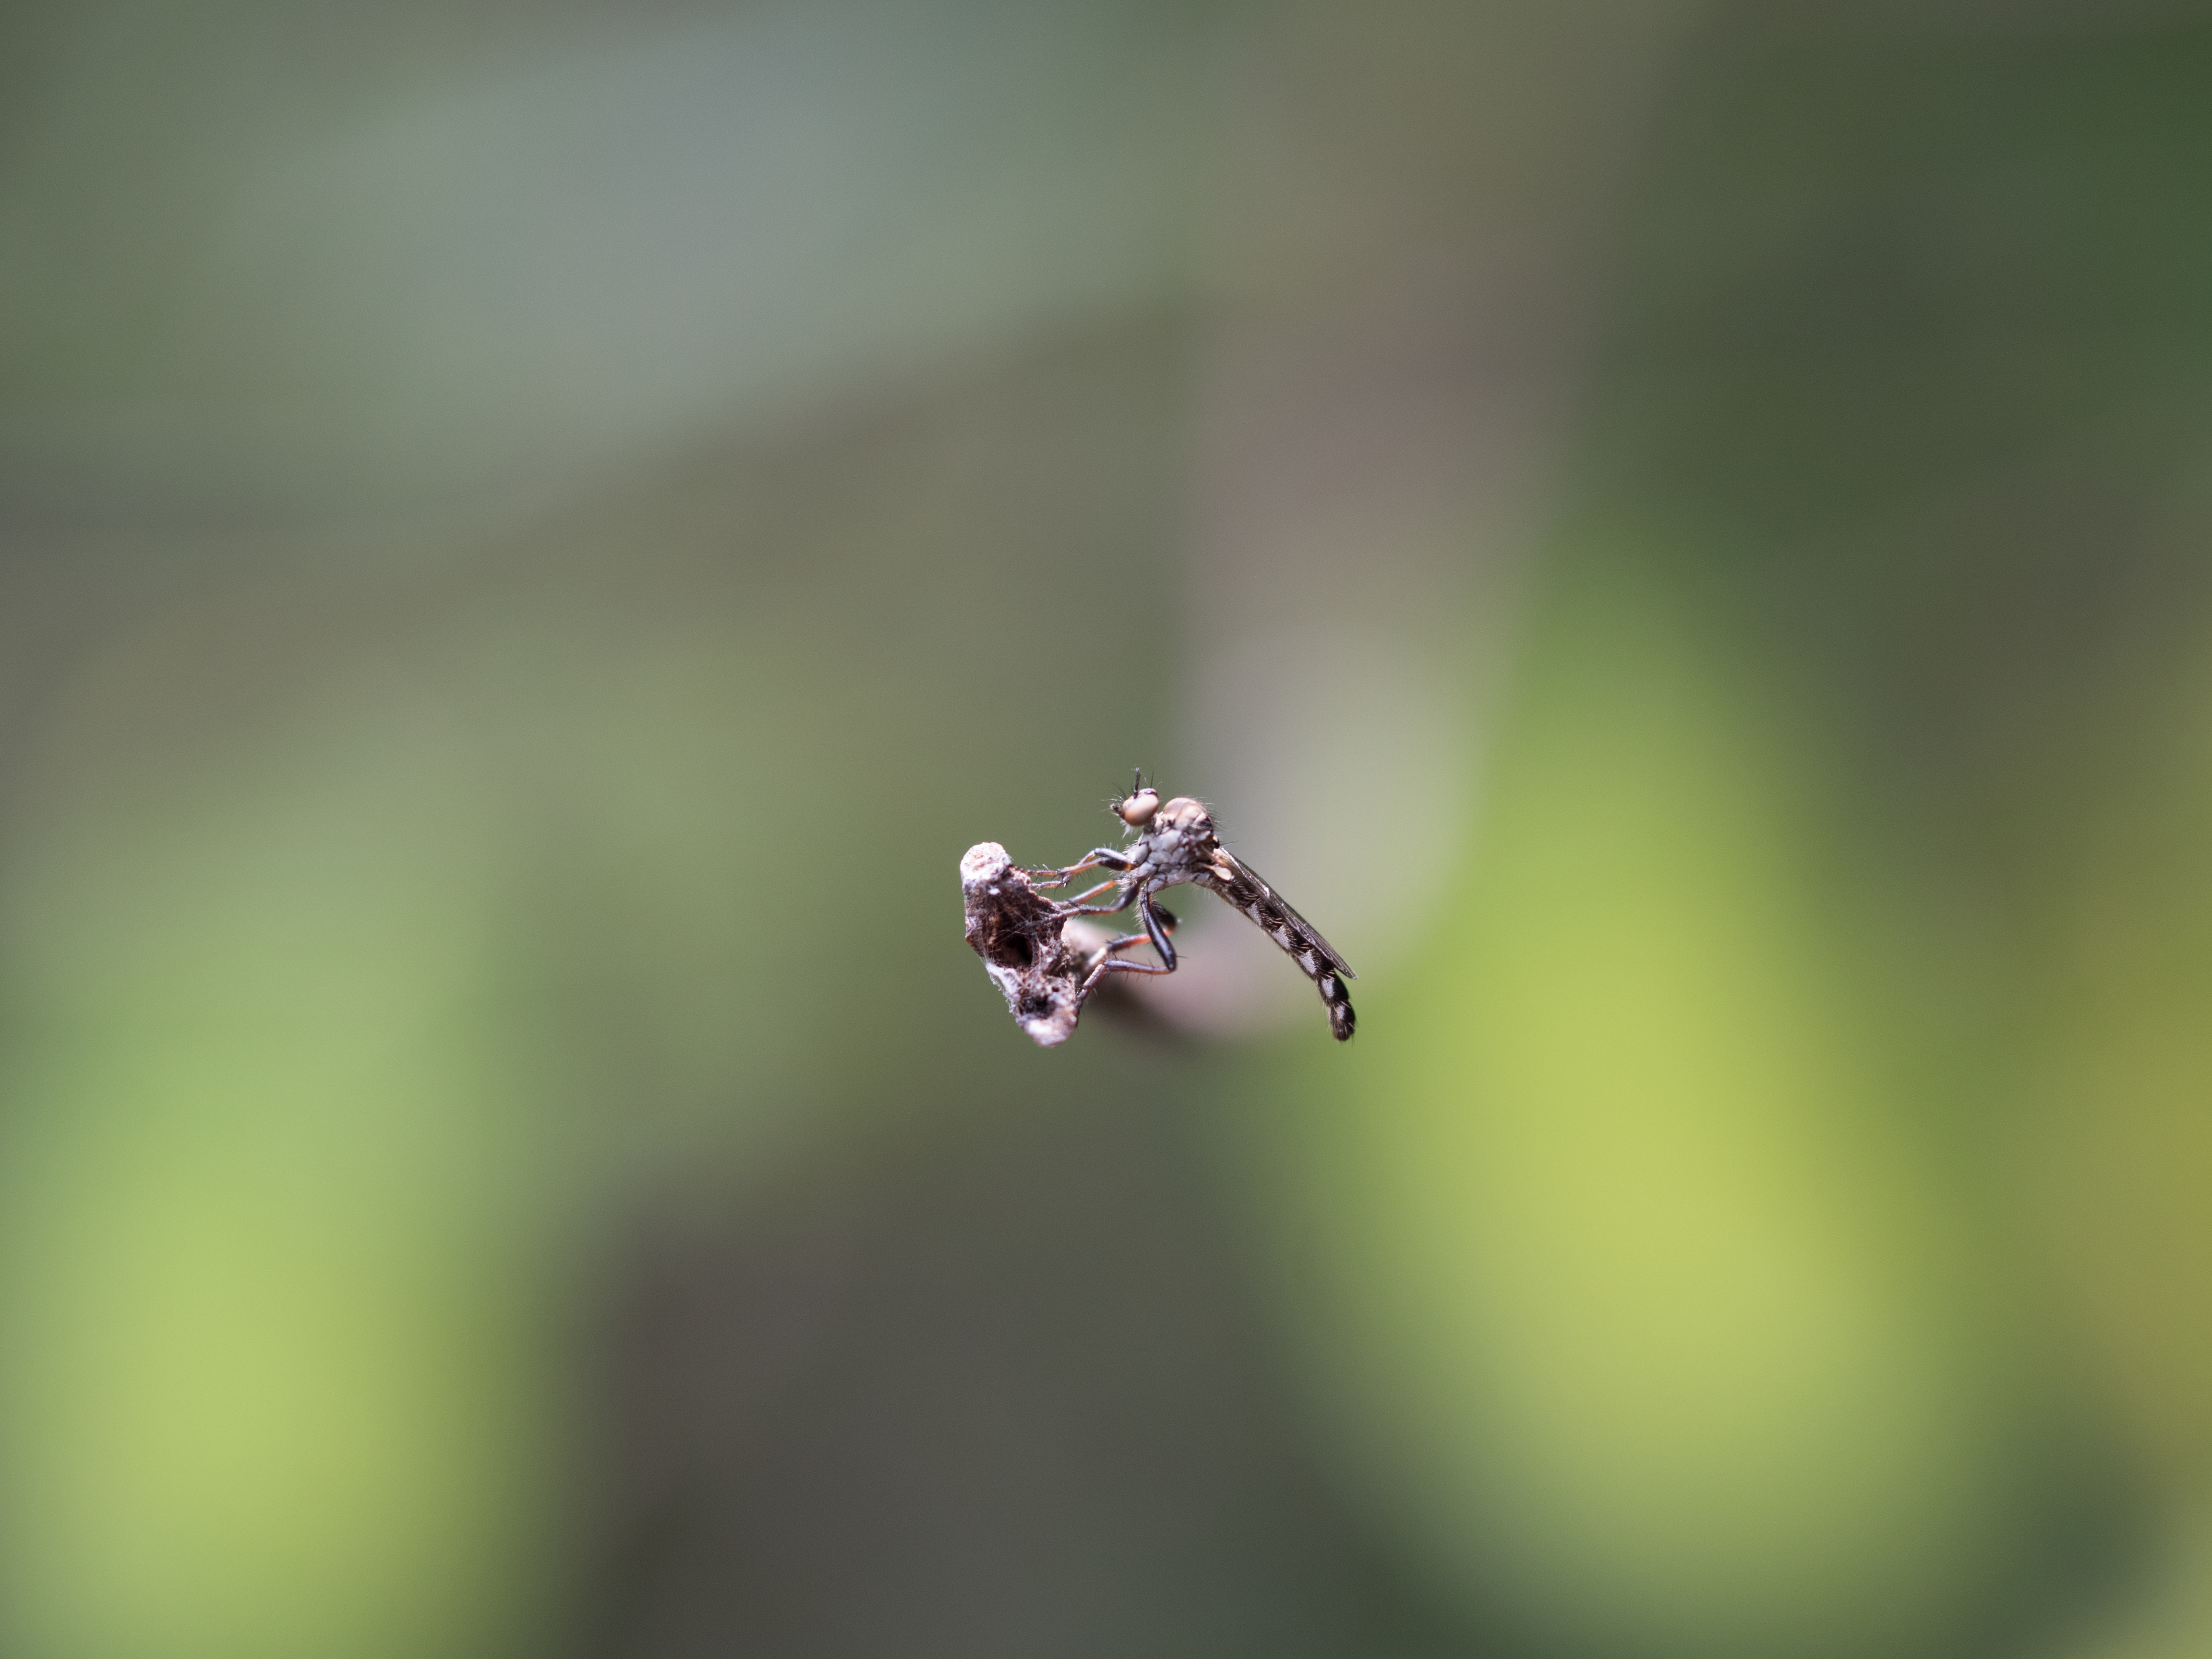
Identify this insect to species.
Oligopogon penicillatus
